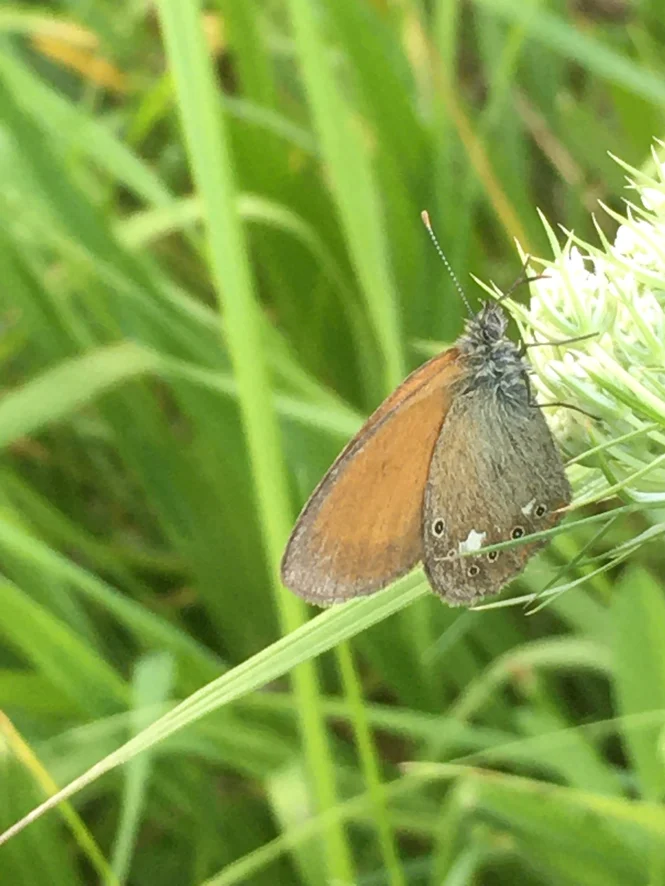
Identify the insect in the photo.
Coenonympha glycerion (also Coenonympha iphis)
